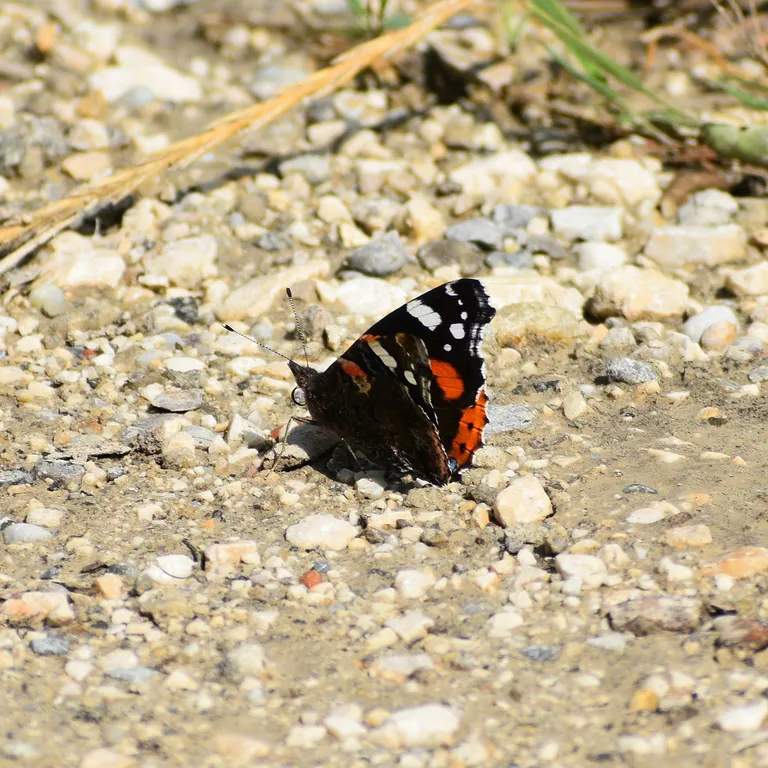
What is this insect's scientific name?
Vanessa atalanta
